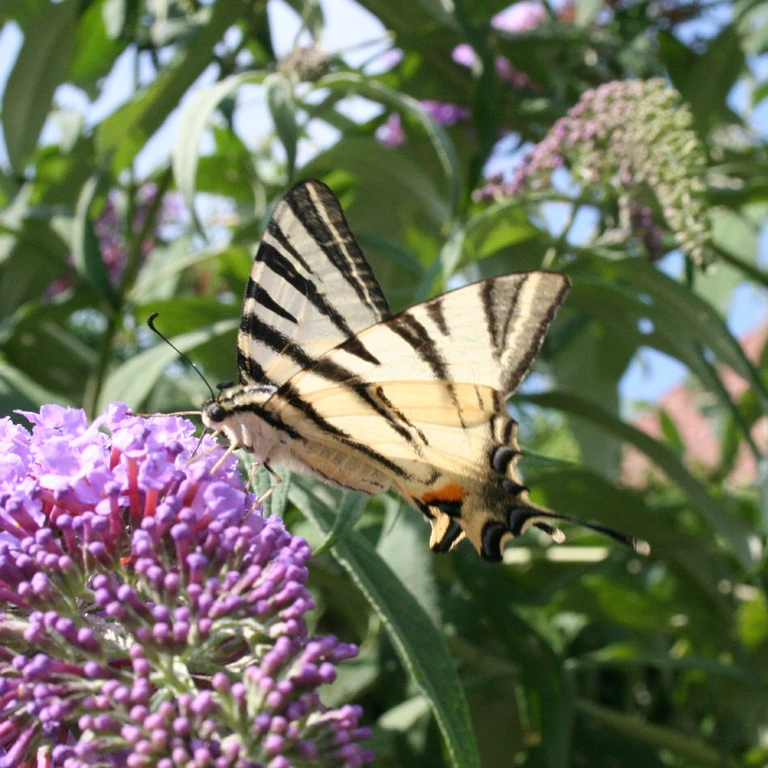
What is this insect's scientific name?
Iphiclides podalirius
